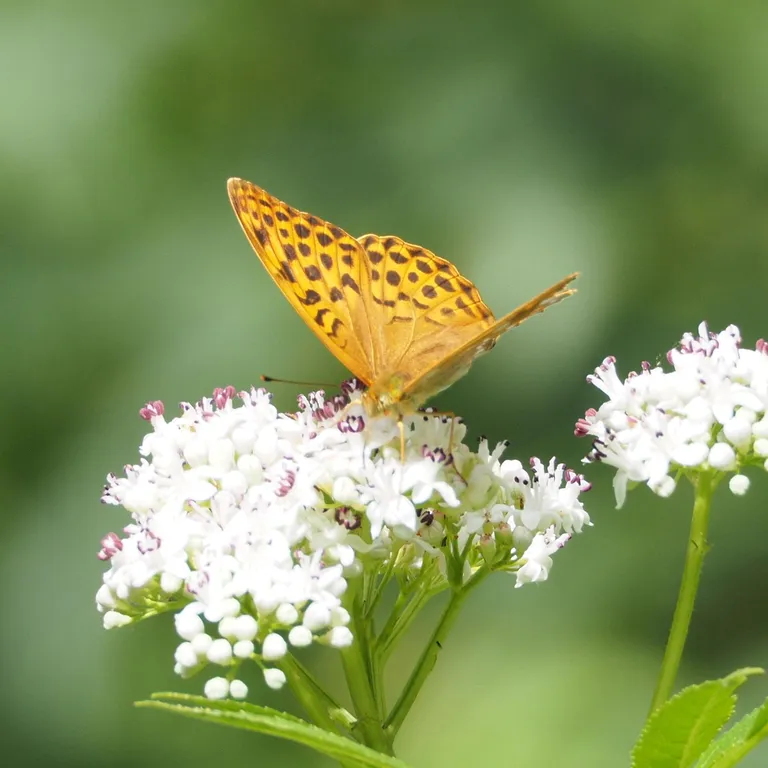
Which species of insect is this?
Argynnis paphia
